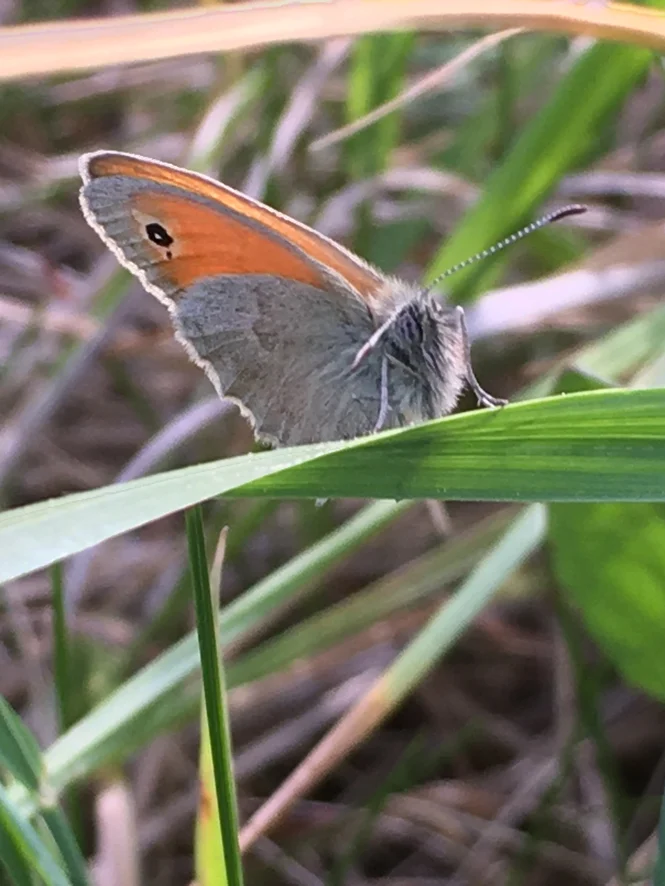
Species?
Coenonympha pamphilus
